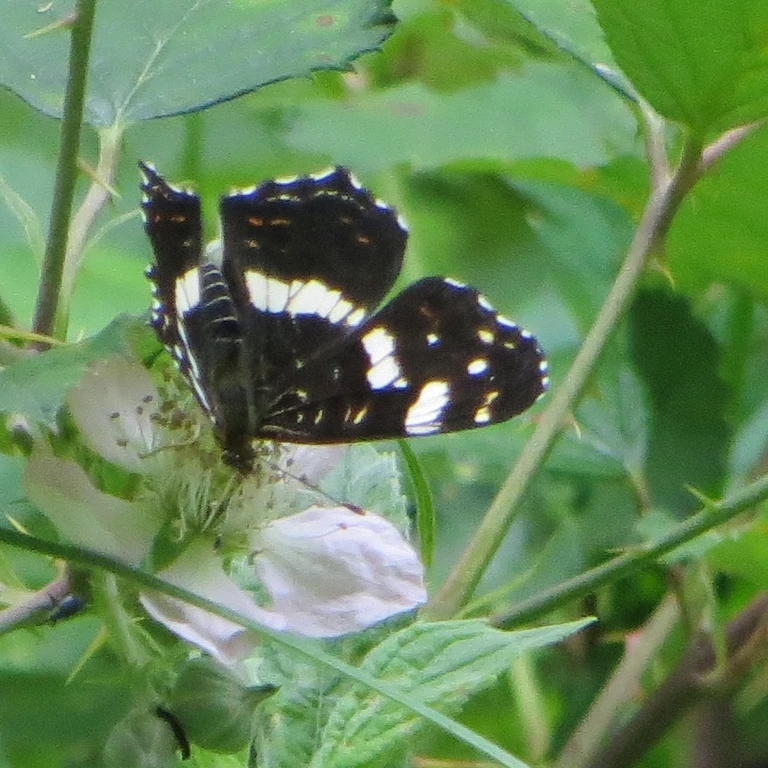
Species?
Araschnia levana
